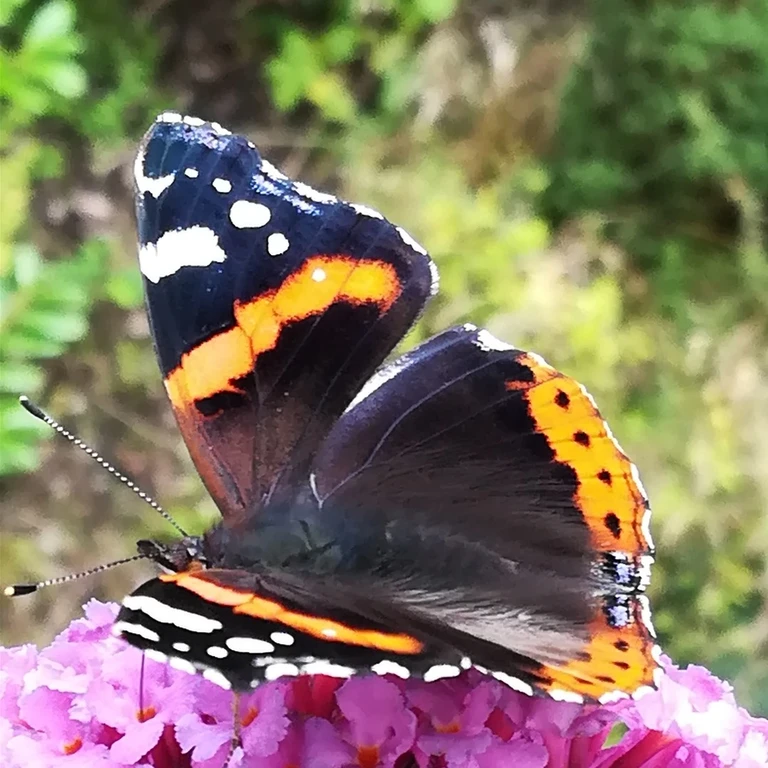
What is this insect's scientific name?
Vanessa atalanta
